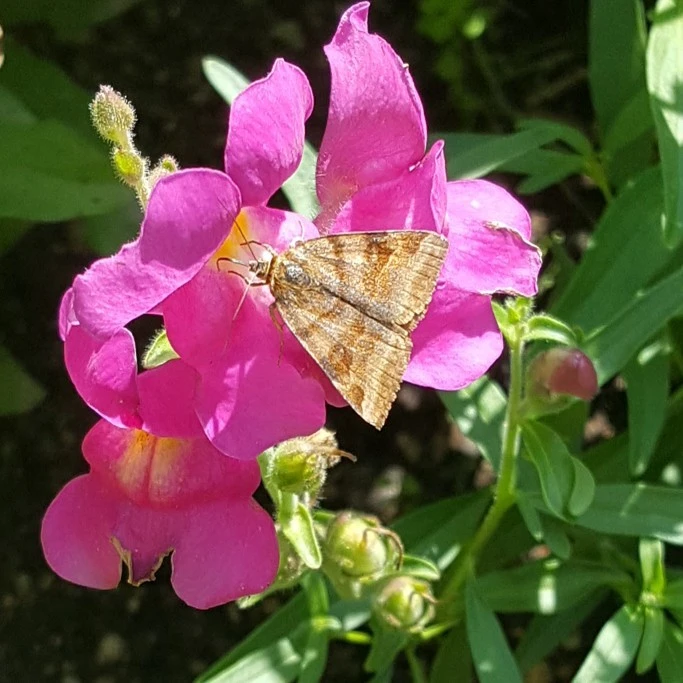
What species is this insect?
Euclidia glyphica
